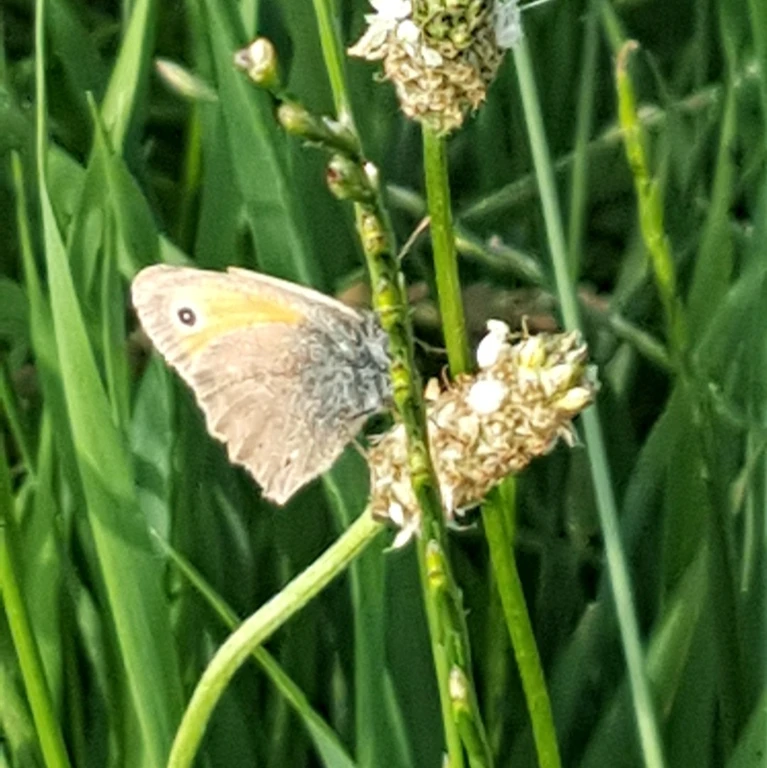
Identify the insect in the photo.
Coenonympha pamphilus
